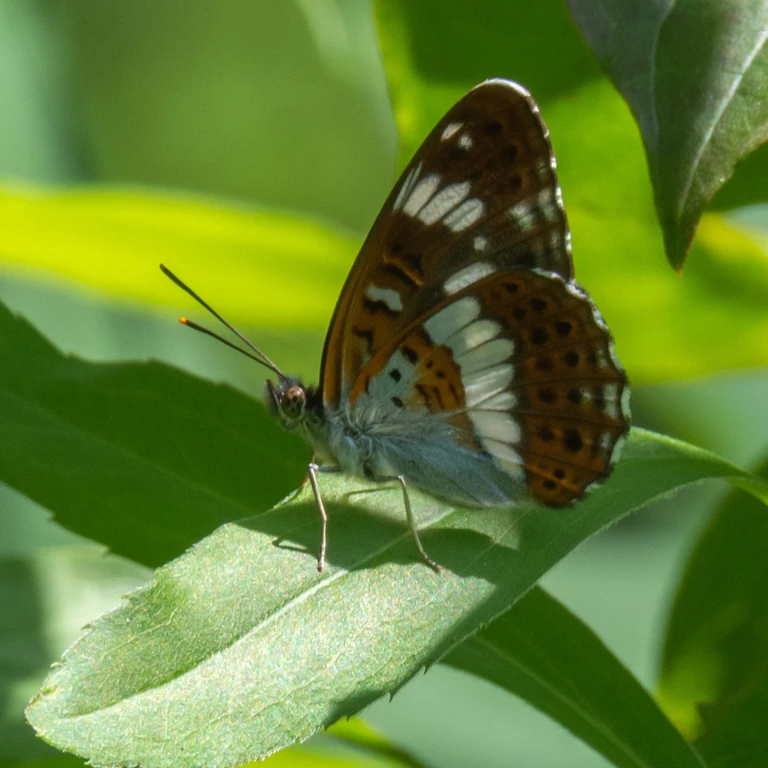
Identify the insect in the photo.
Limenitis camilla (also Ladoga camilla)
